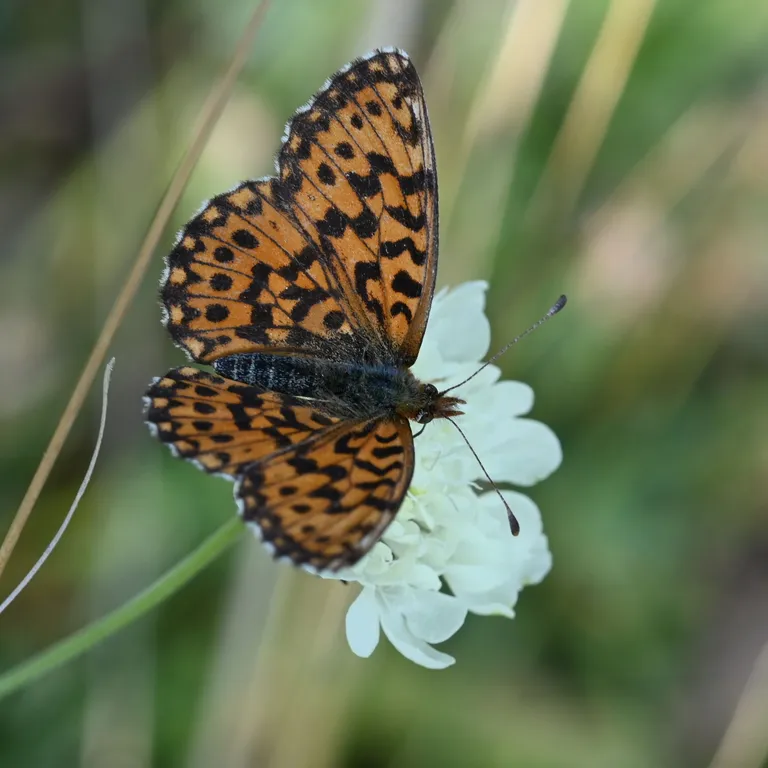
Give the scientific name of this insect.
Boloria dia
